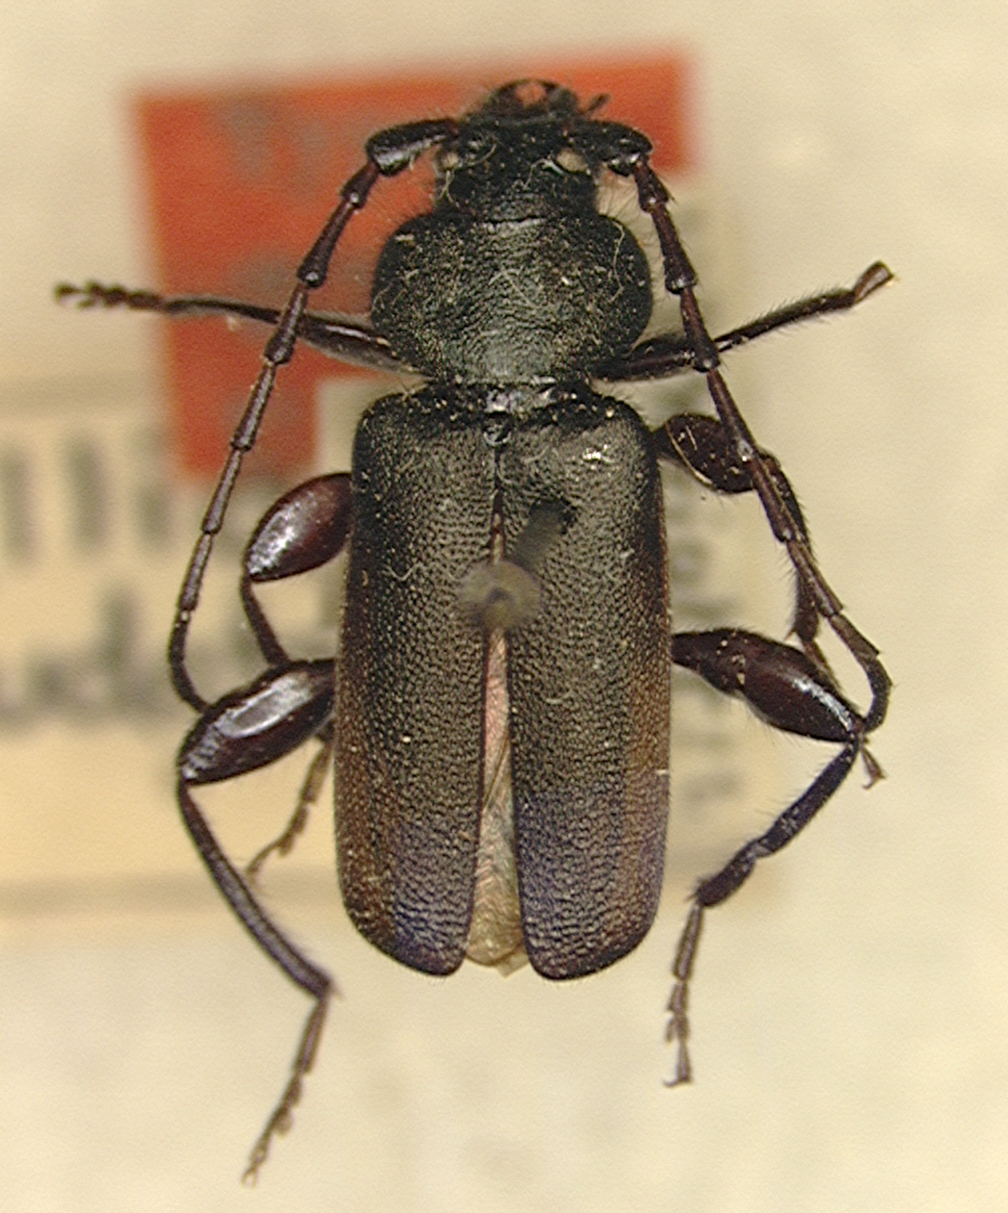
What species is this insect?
Callidium pseudotsugae
